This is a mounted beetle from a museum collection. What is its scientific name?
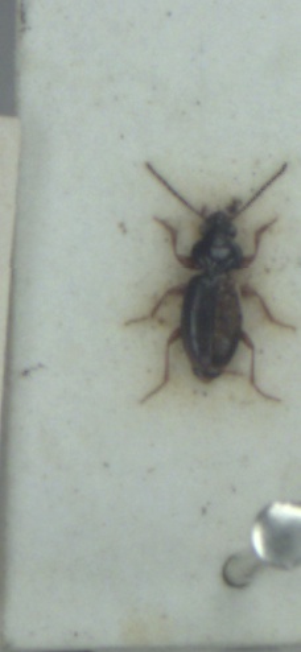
Bembidion mannerheimii
